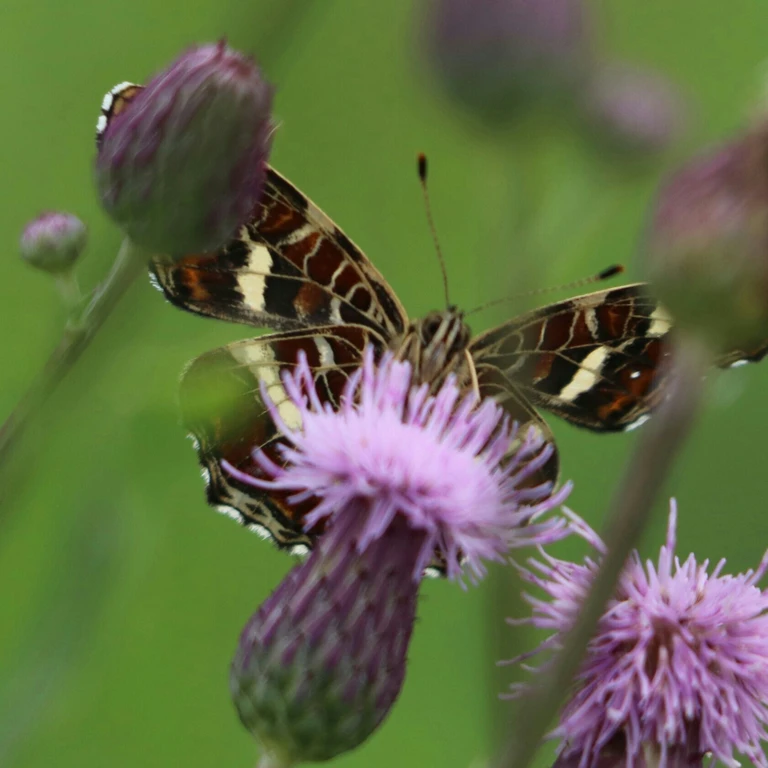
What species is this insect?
Araschnia levana
